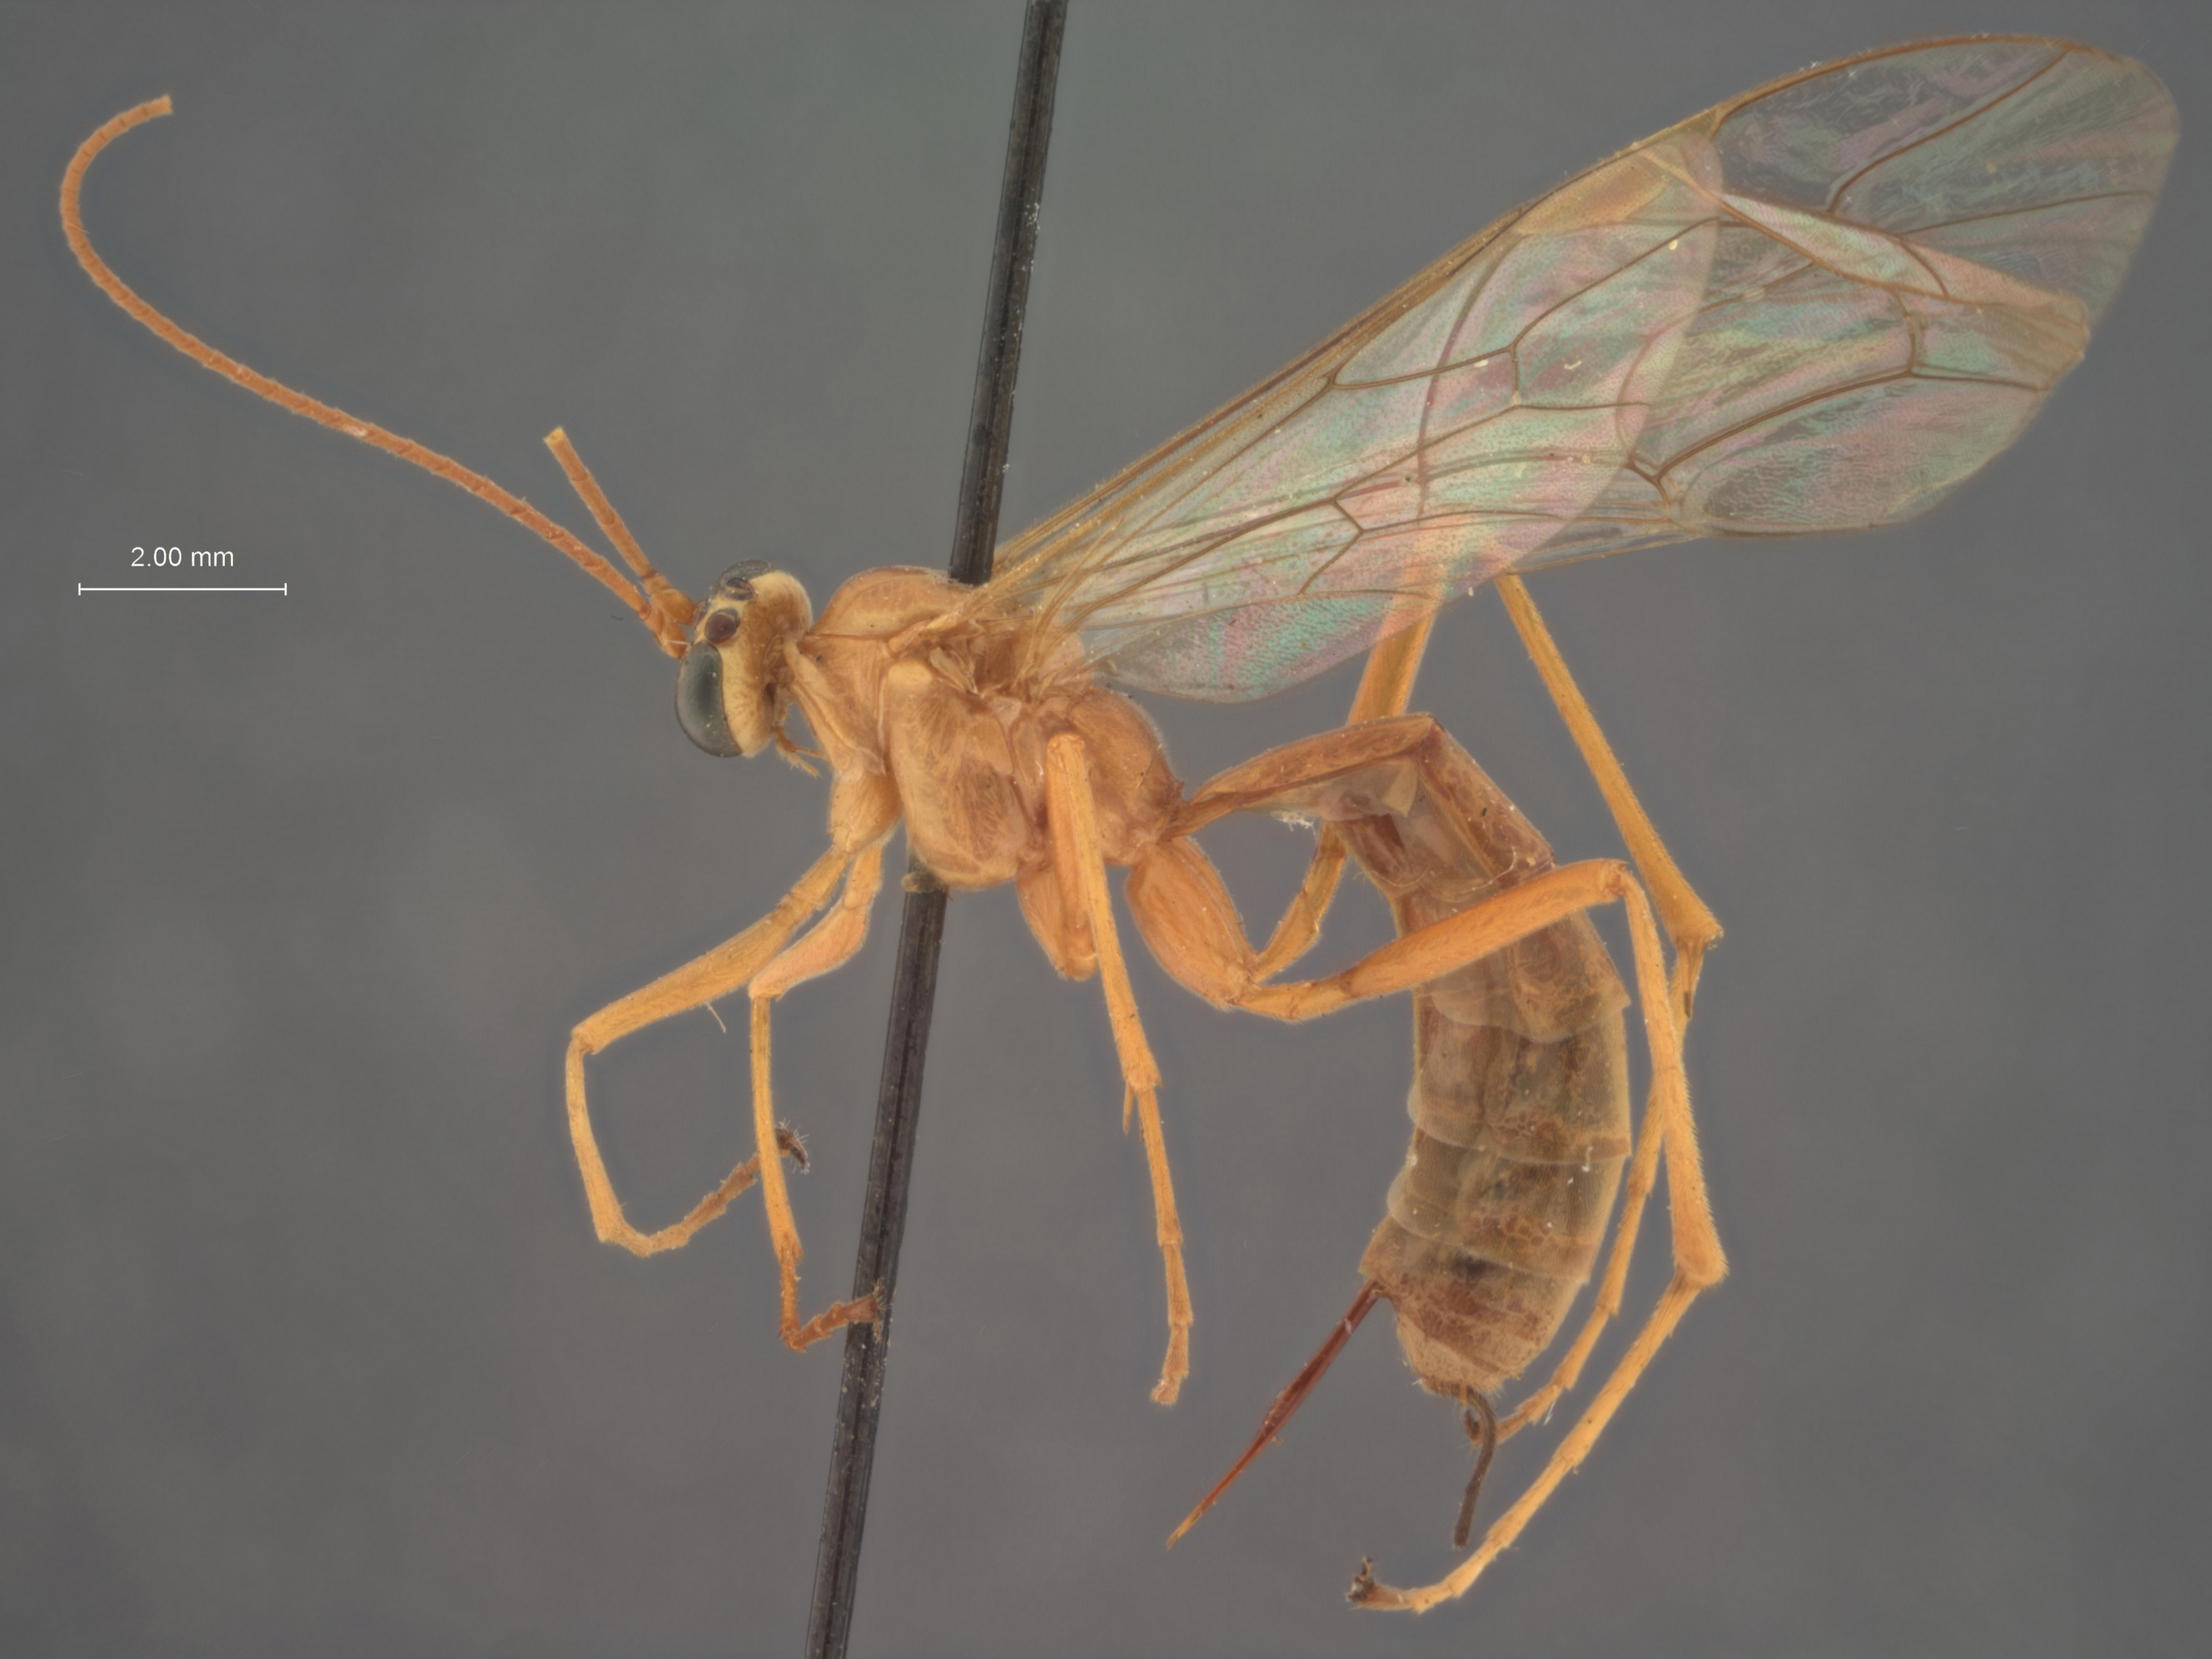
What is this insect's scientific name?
Parabates exsertus
